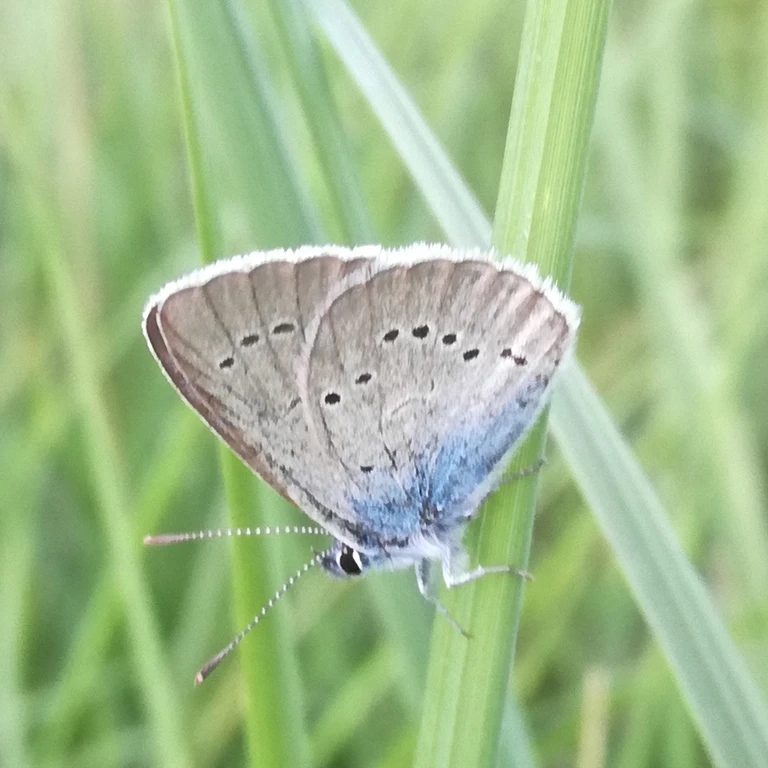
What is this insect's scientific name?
Cupido minimus
